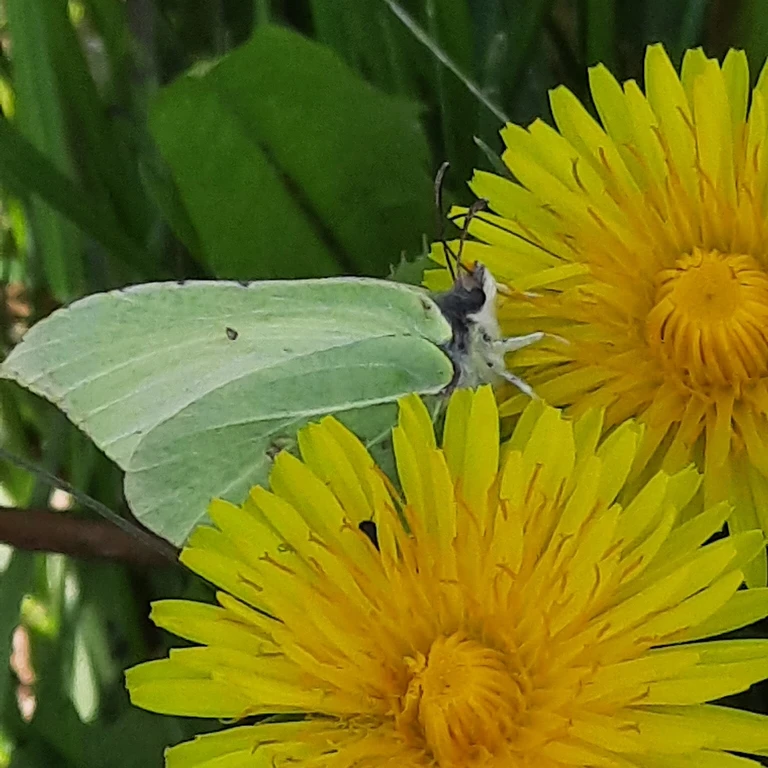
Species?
Gonepteryx rhamni
